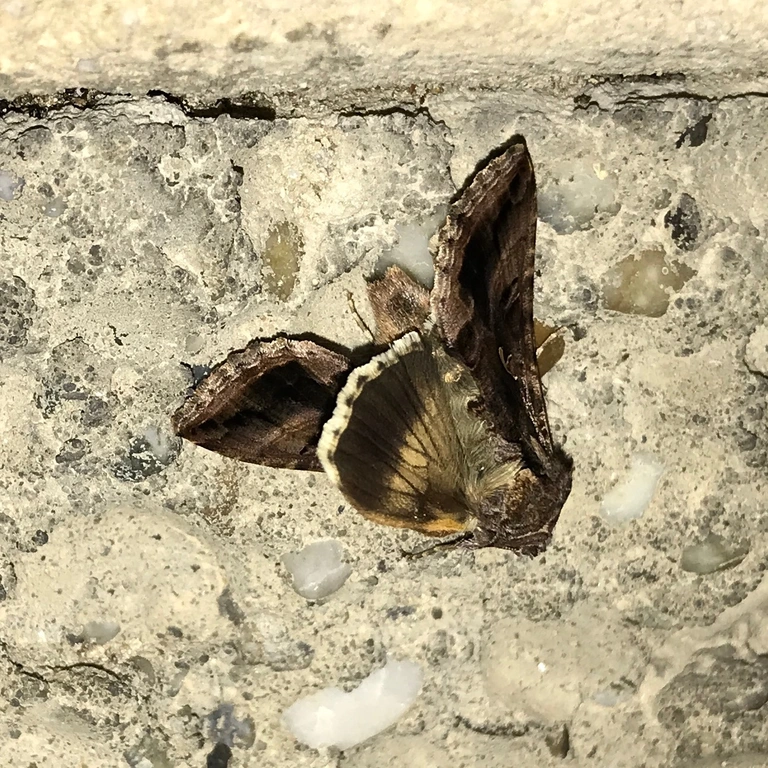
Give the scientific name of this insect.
Autographa gamma
